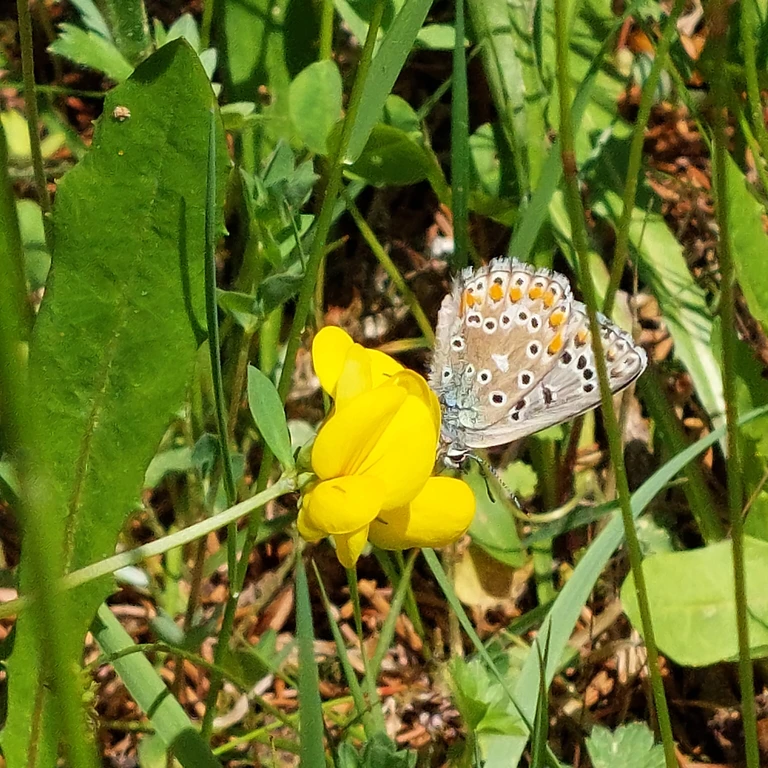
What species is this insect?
Polyommatus icarus
